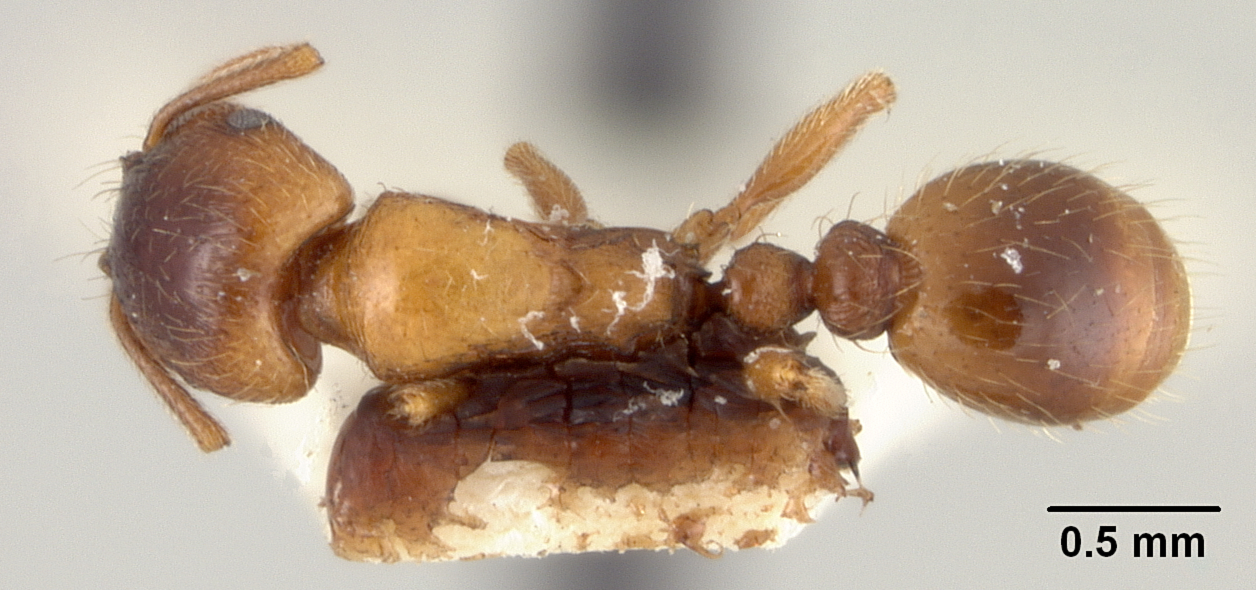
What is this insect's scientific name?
Strongylognathus huberi
